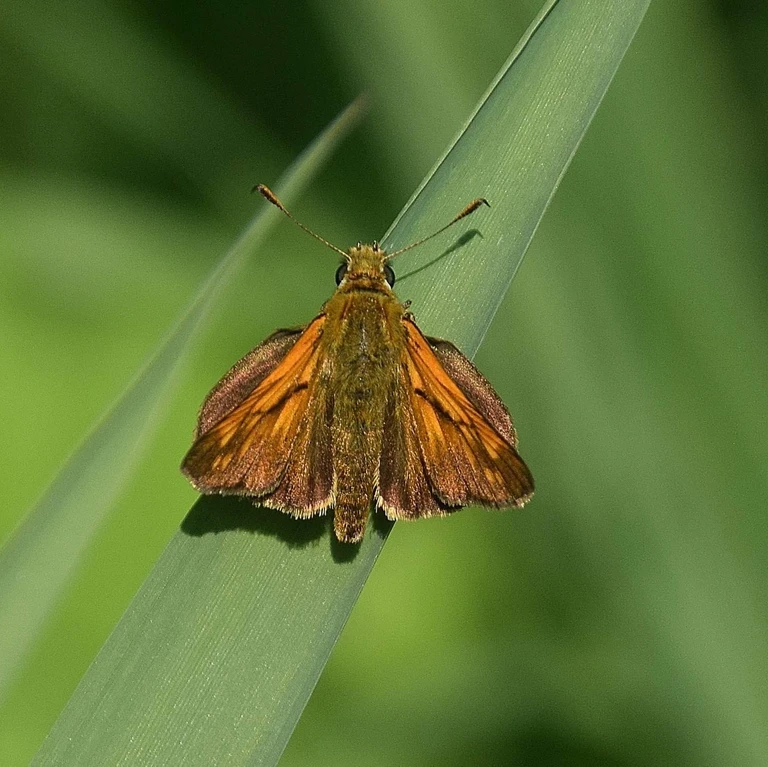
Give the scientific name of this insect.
Ochlodes sylvanus (also Ochlodes venata)
